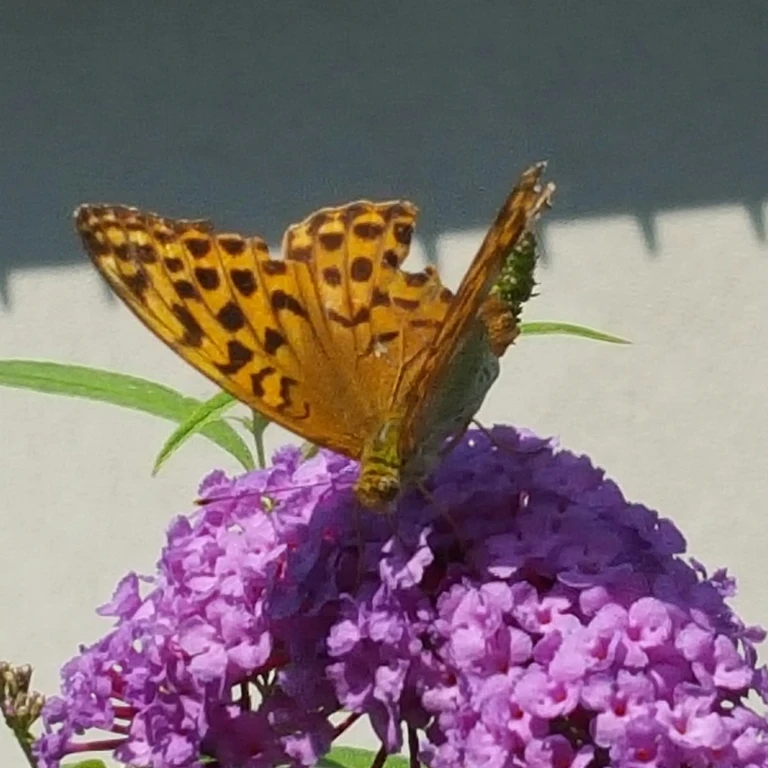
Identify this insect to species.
Argynnis paphia
